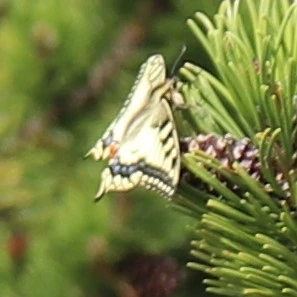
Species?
Papilio machaon
